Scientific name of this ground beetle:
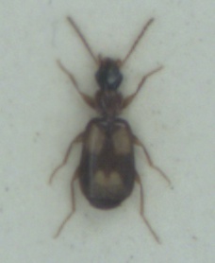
Calodromius spilotus
